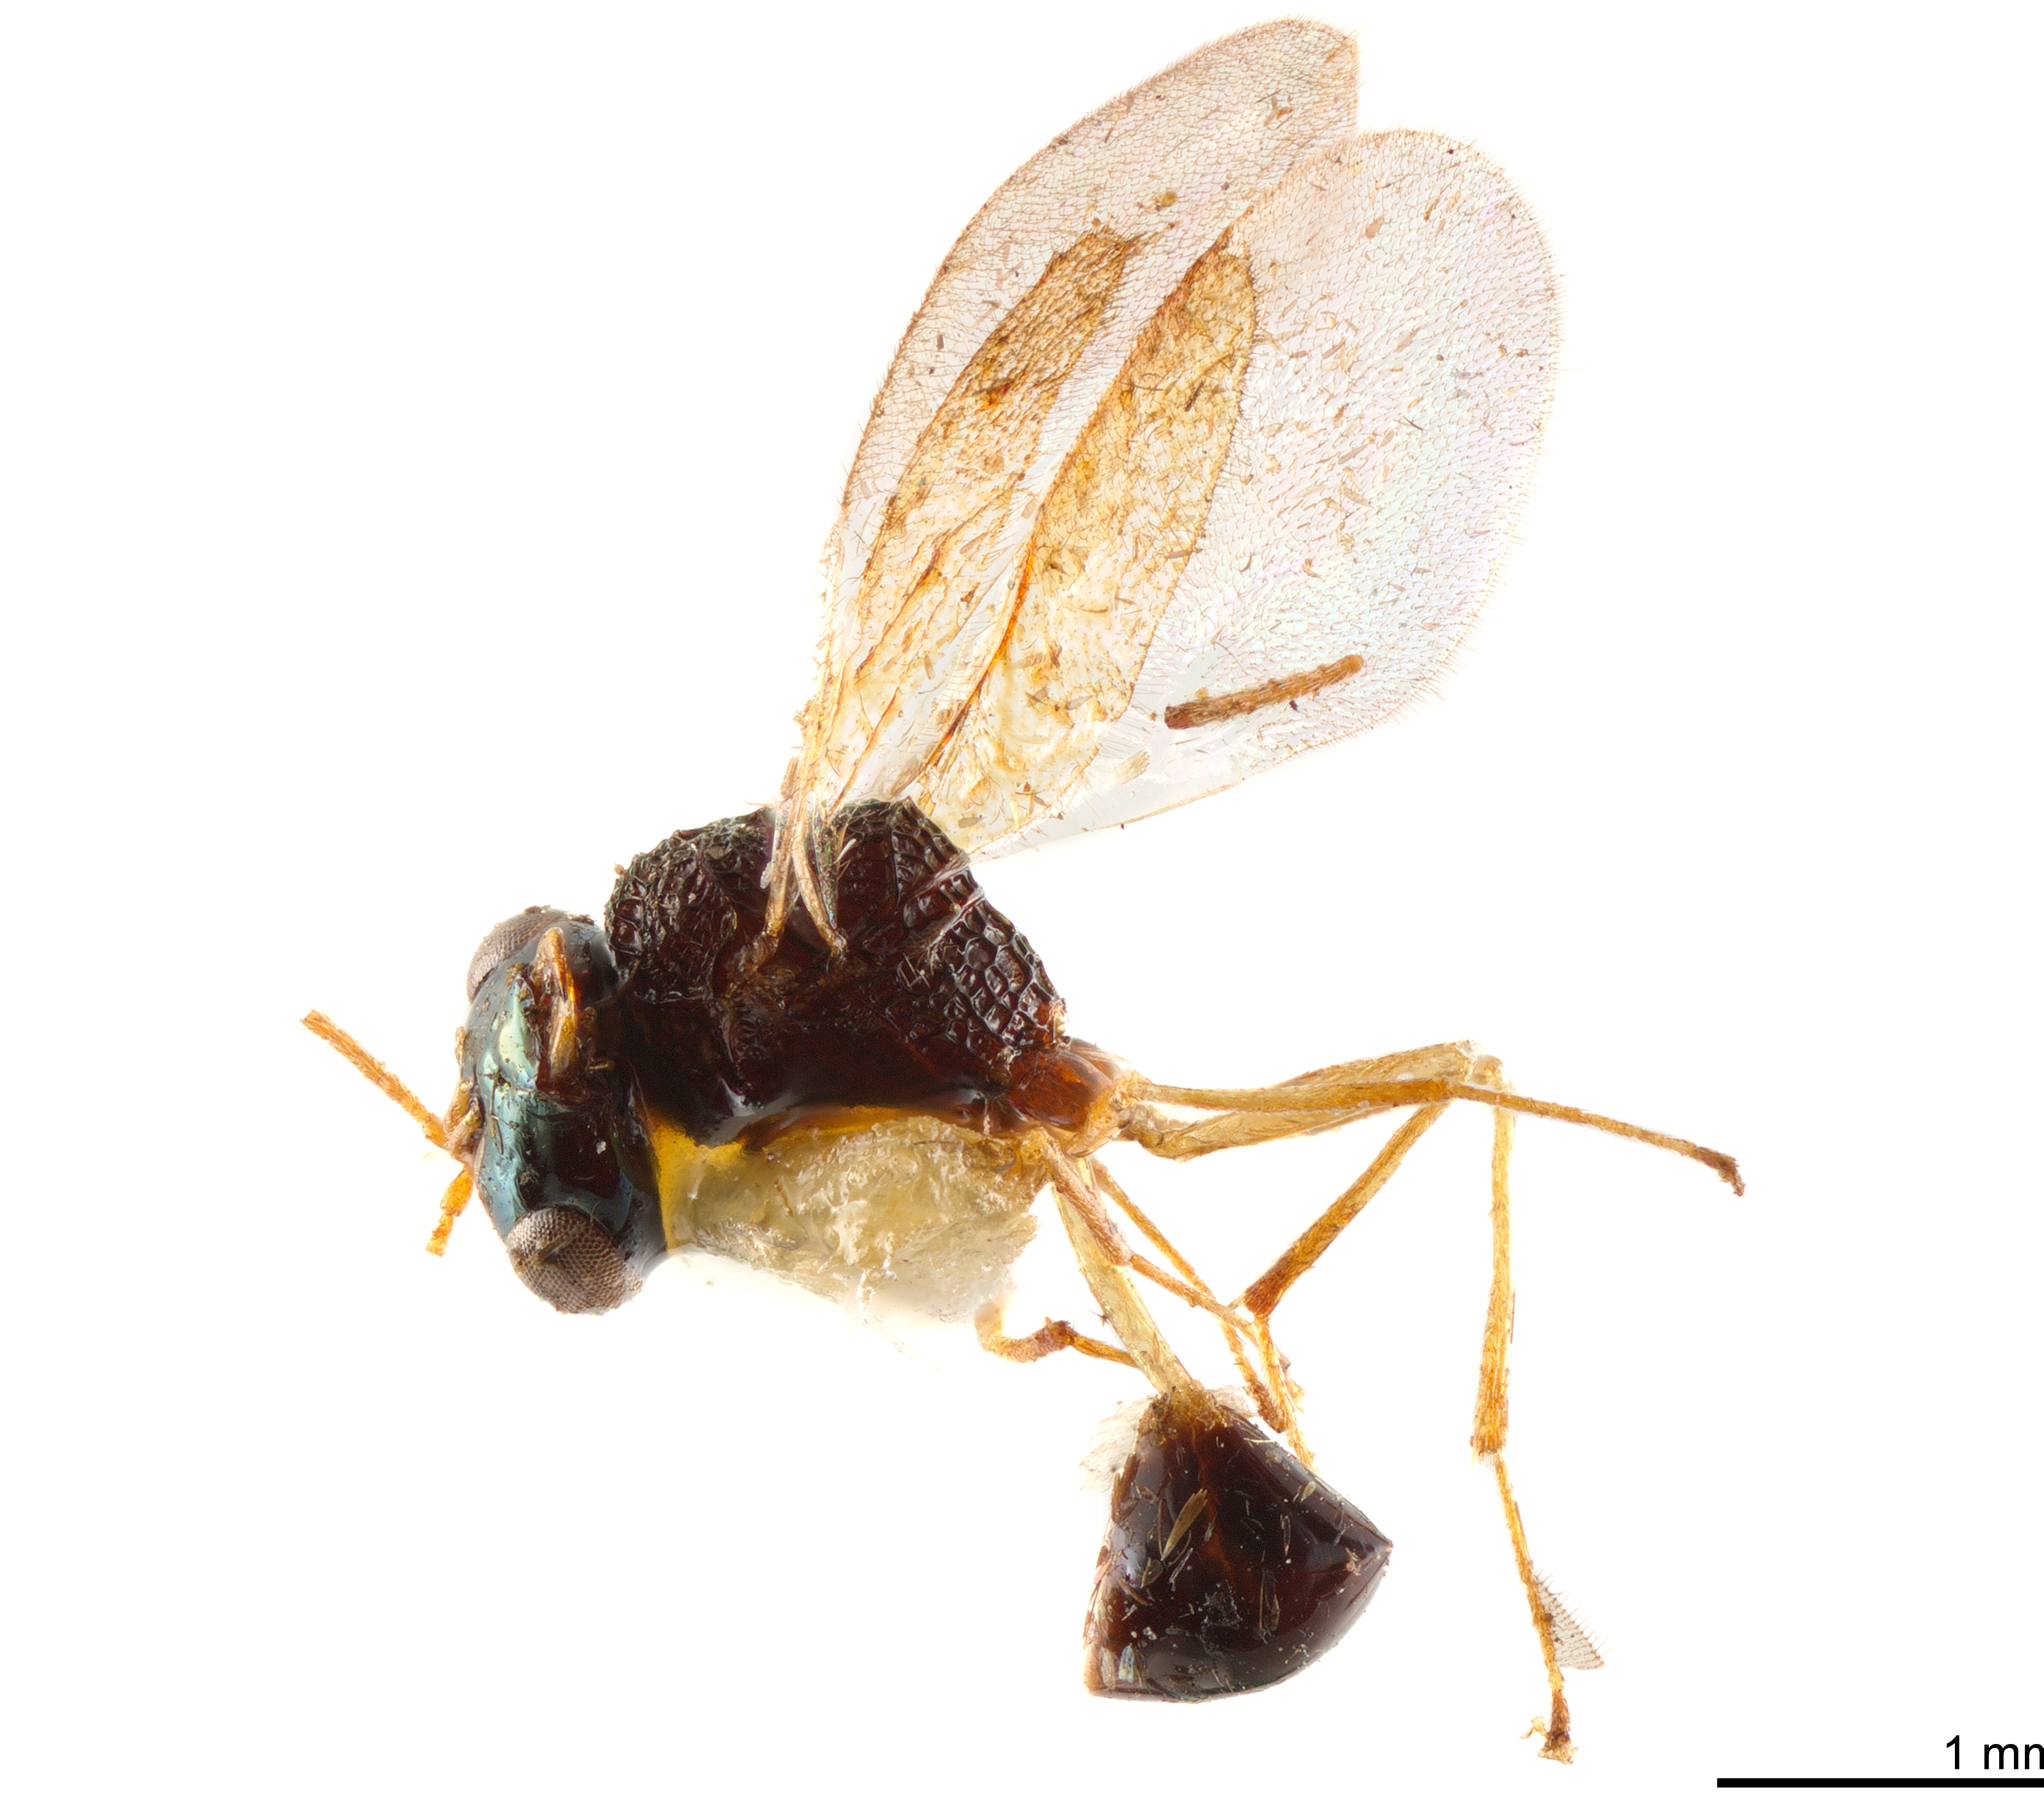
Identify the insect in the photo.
Gollumiella antennata
